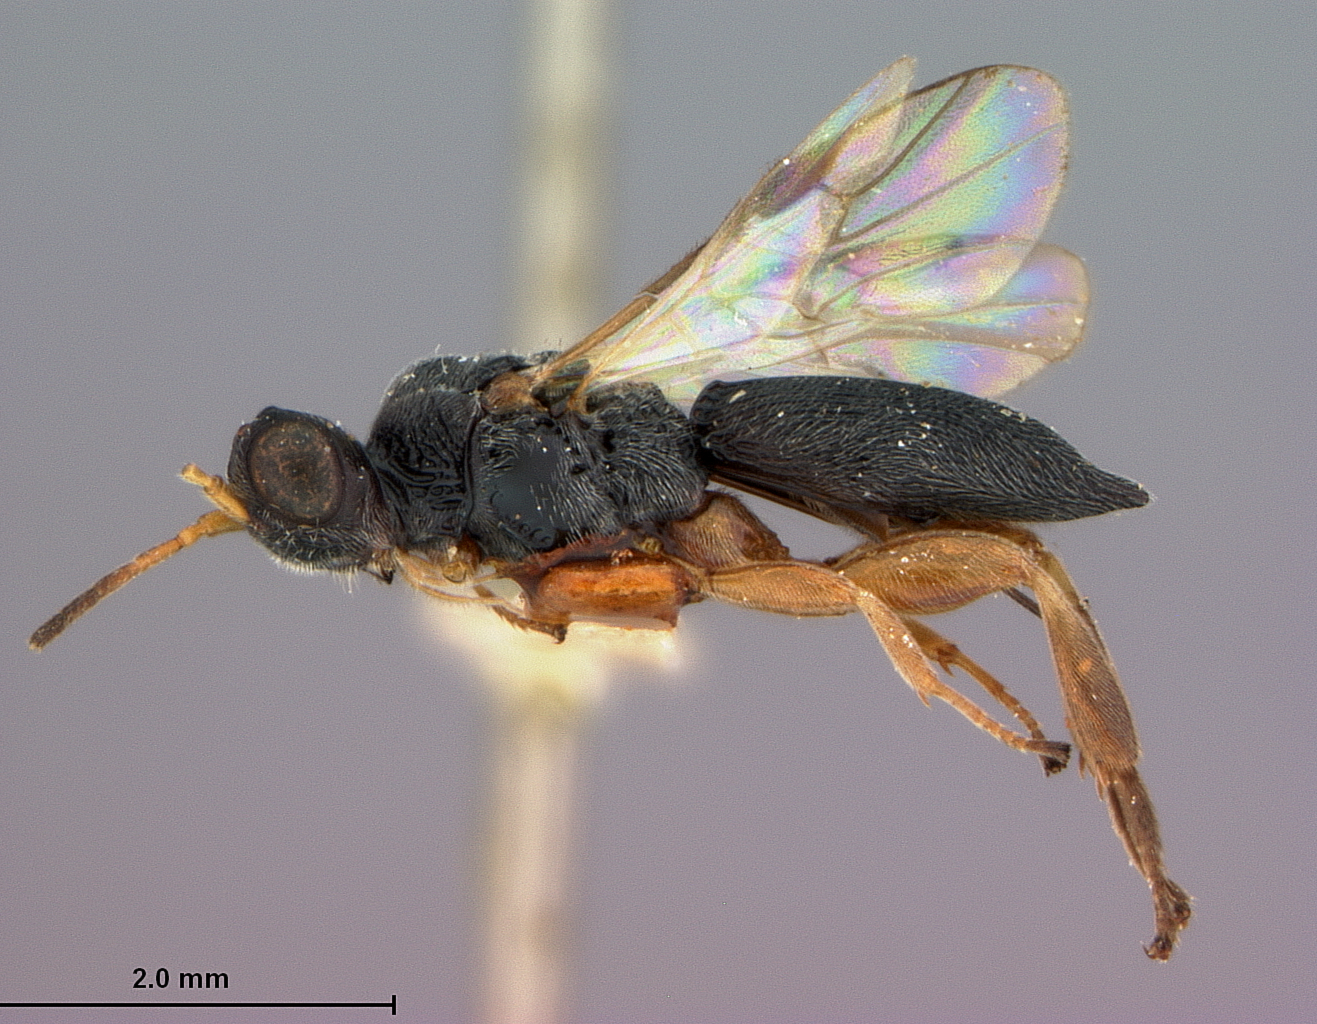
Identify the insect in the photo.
Canalicephalus mindanao
